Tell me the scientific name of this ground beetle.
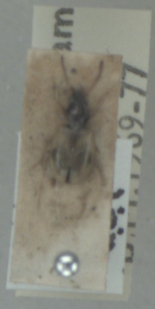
Bembidion pallidipenne
